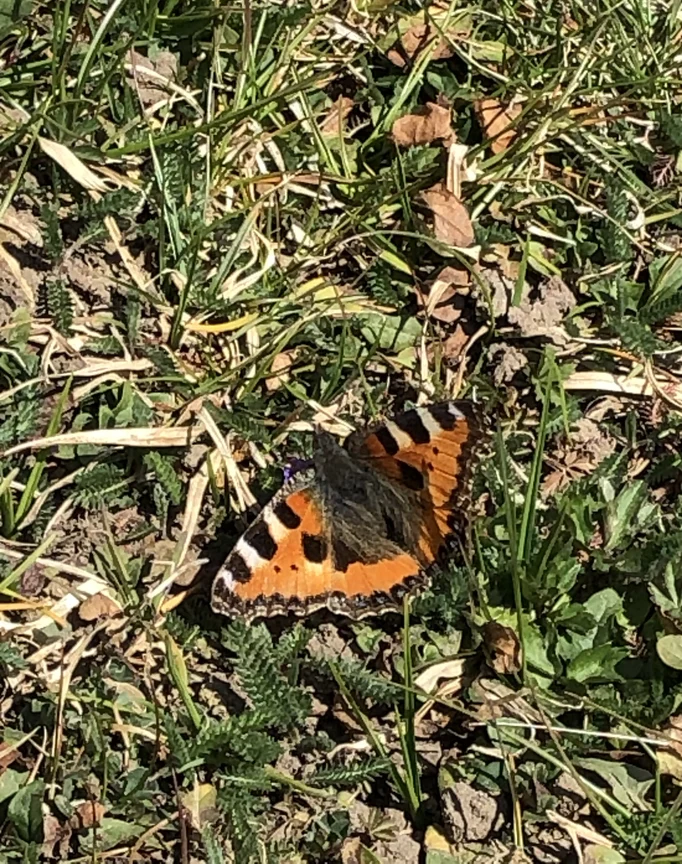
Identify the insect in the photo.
Aglais urticae
